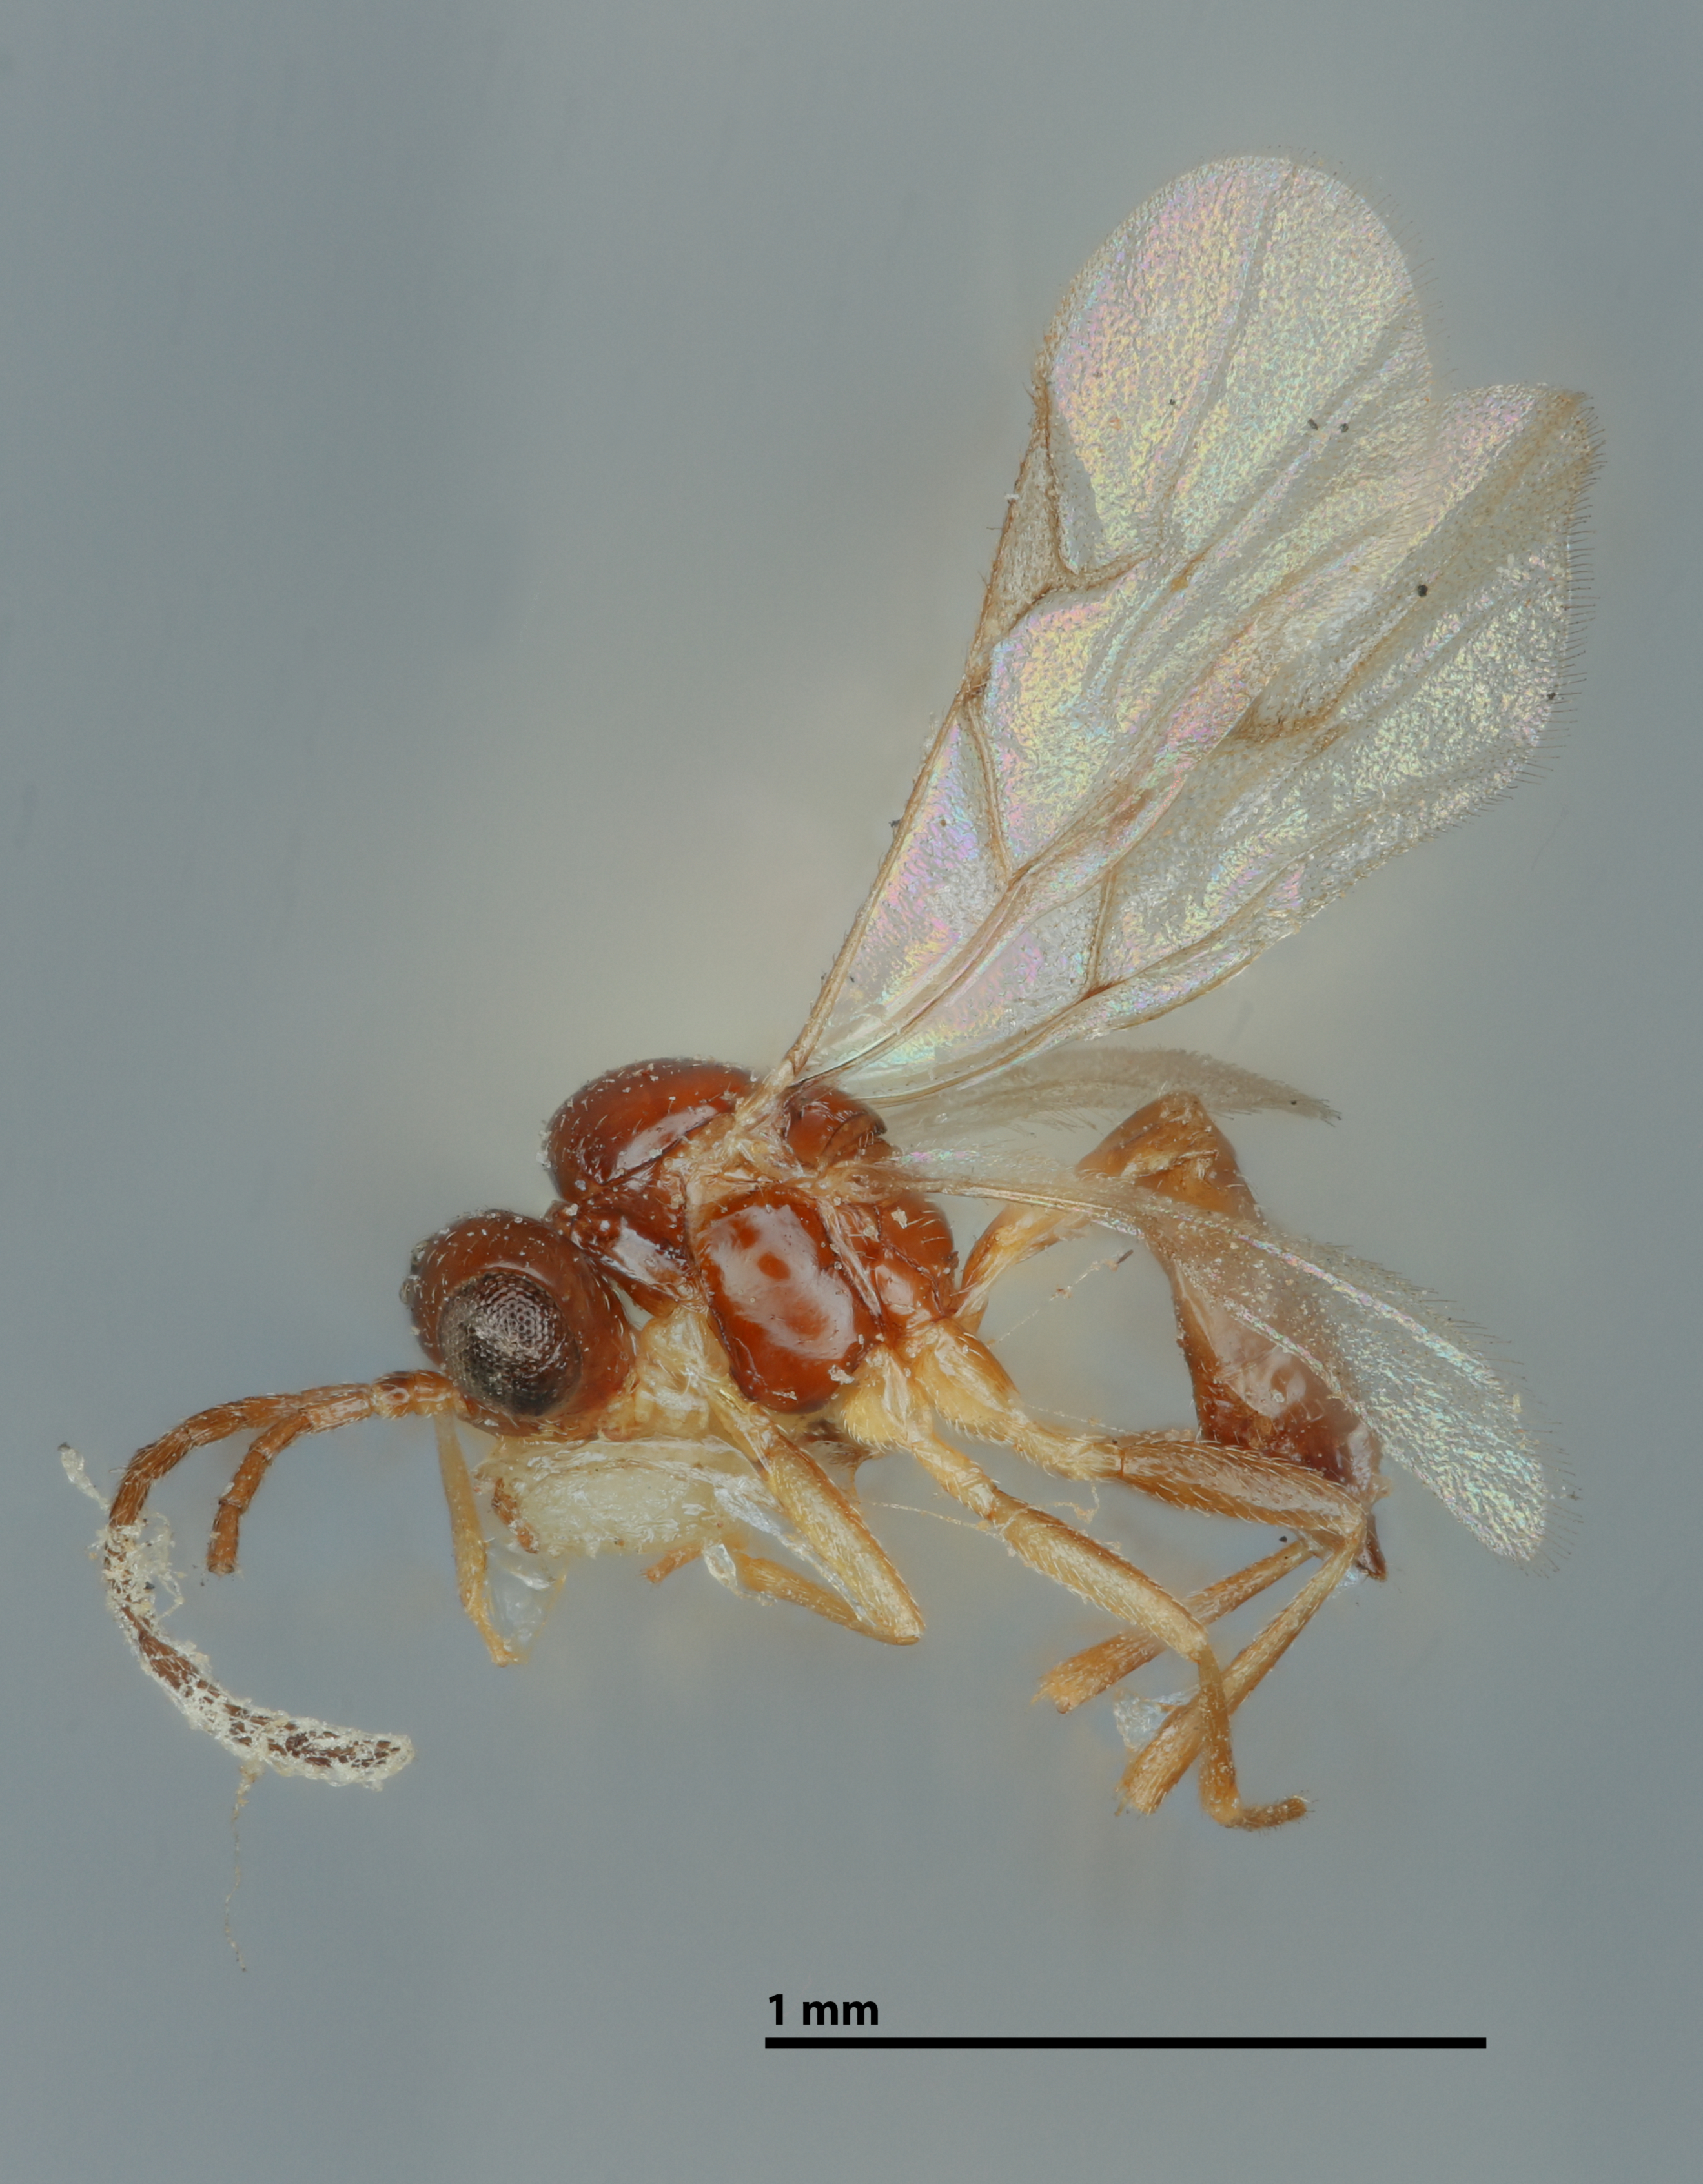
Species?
Lysiphlebus tritici
